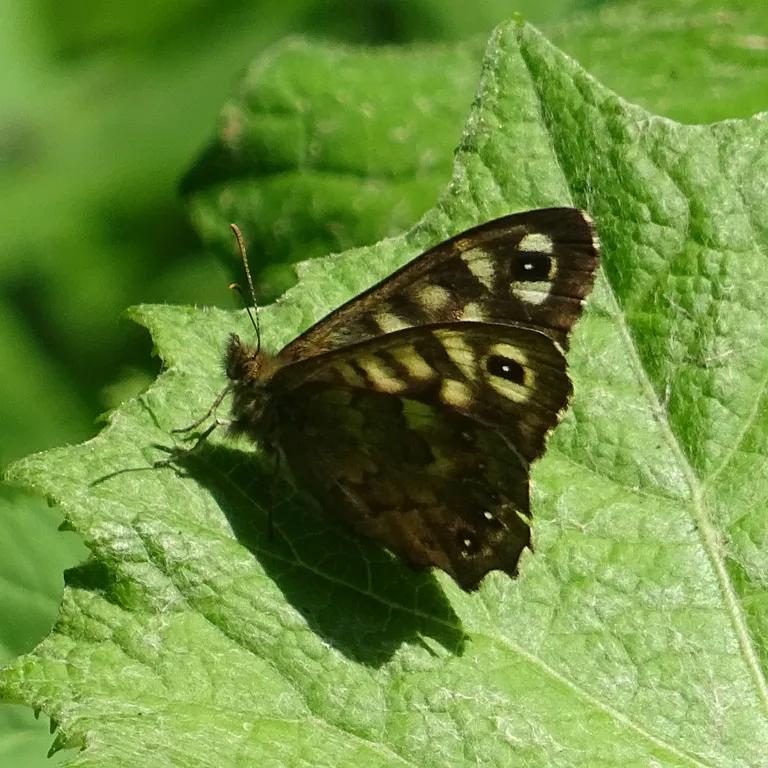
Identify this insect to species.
Pararge aegeria
